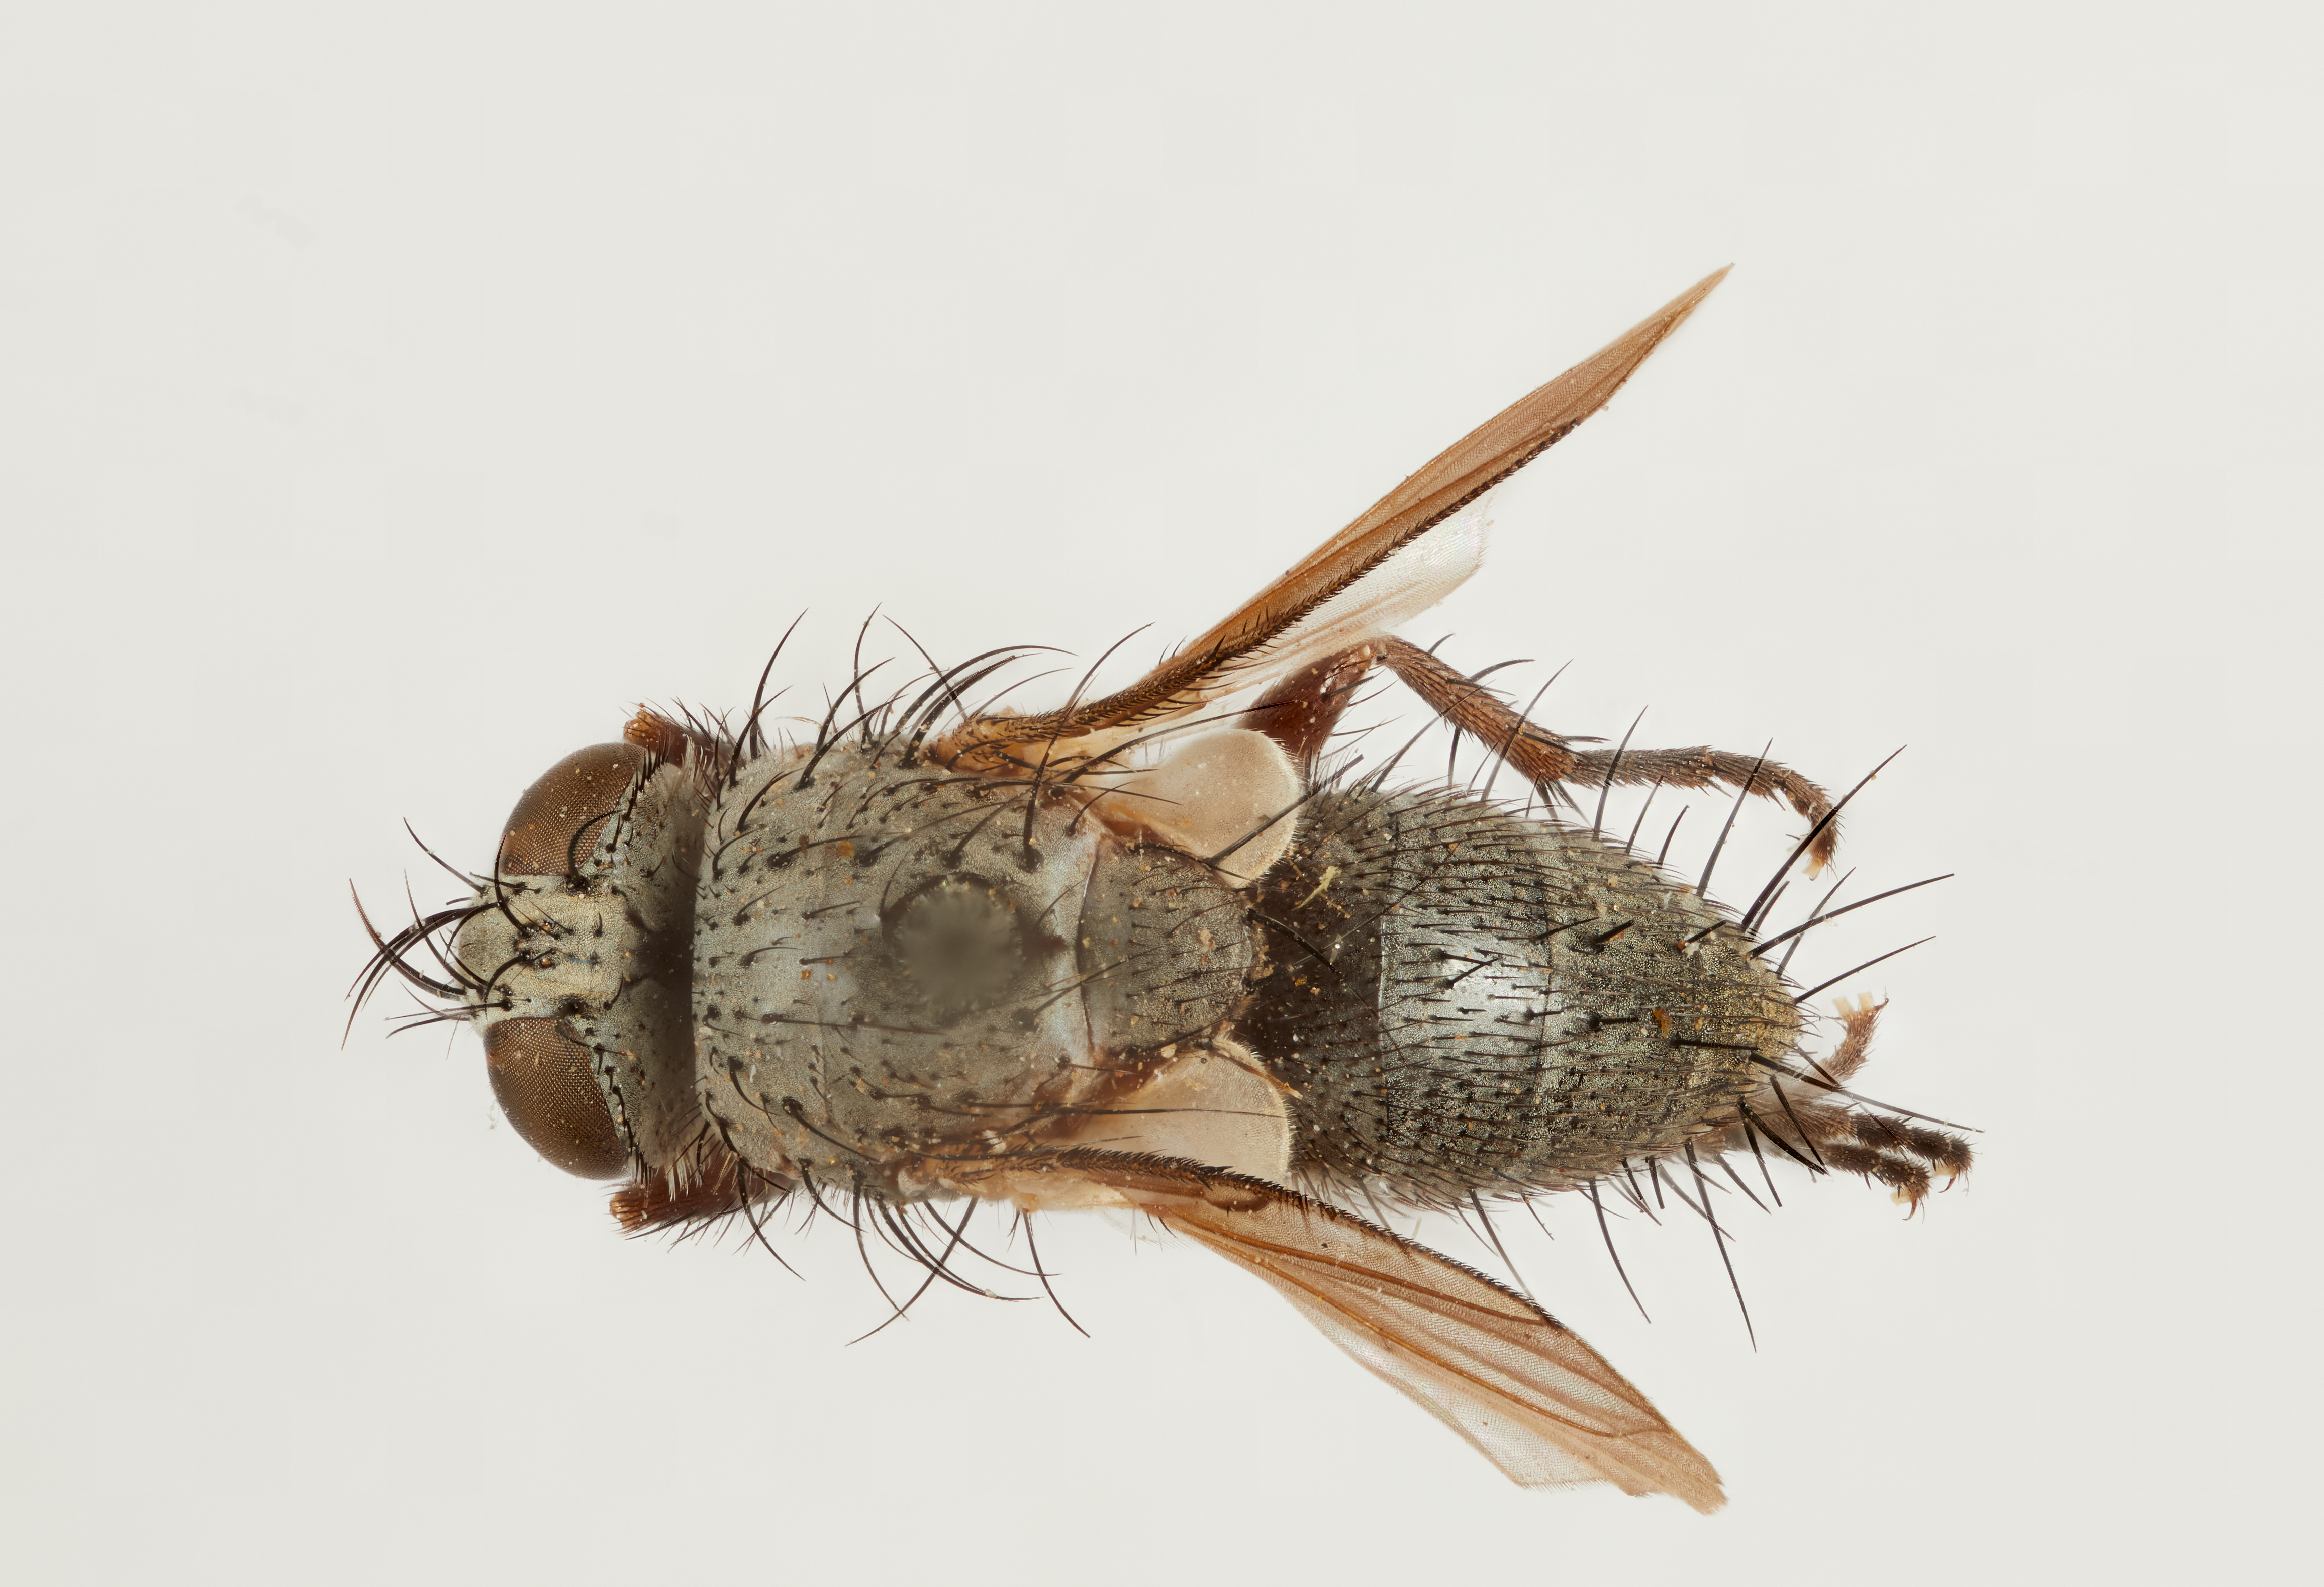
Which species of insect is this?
Chaetophlepsis tarsalis
